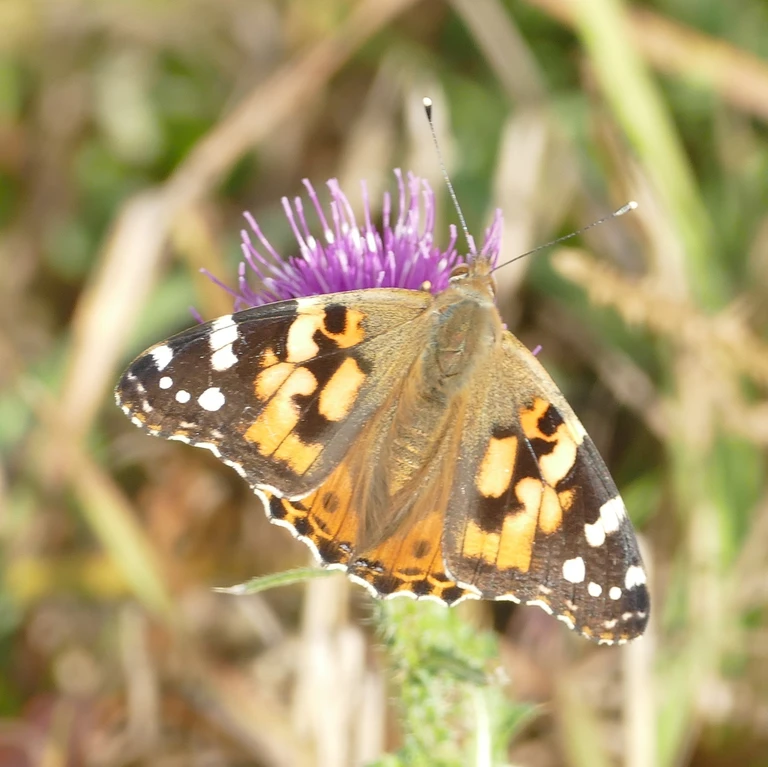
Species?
Vanessa cardui
